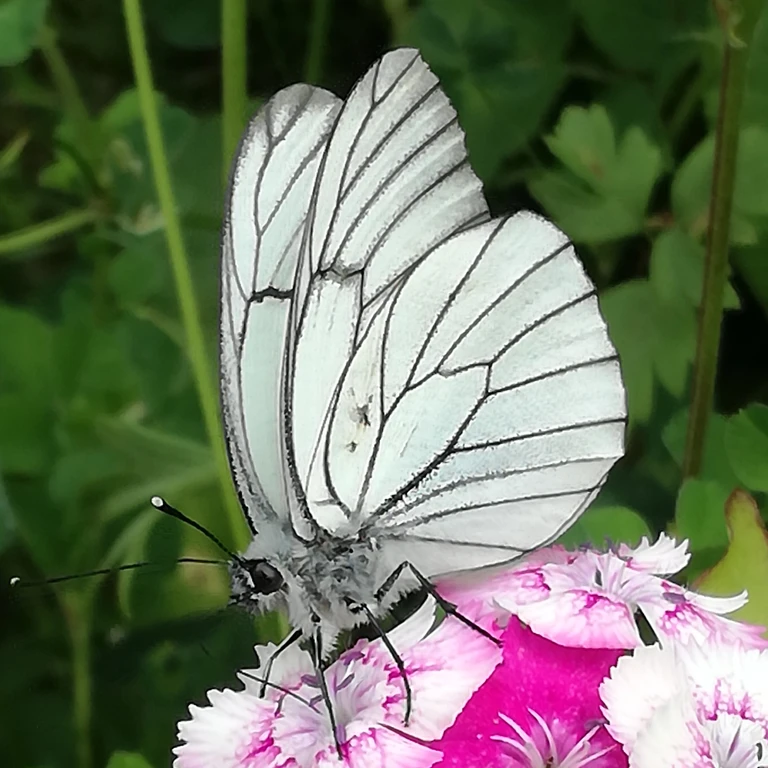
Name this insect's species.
Aporia crataegi
